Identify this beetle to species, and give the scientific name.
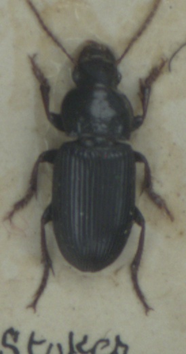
Harpalus attenuatus
